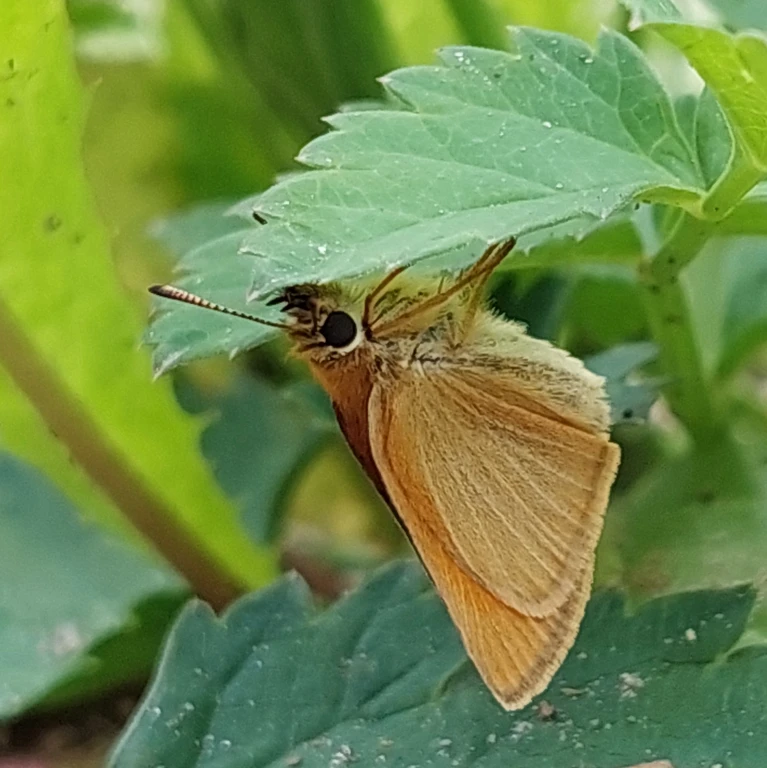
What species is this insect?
Thymelicus lineola
